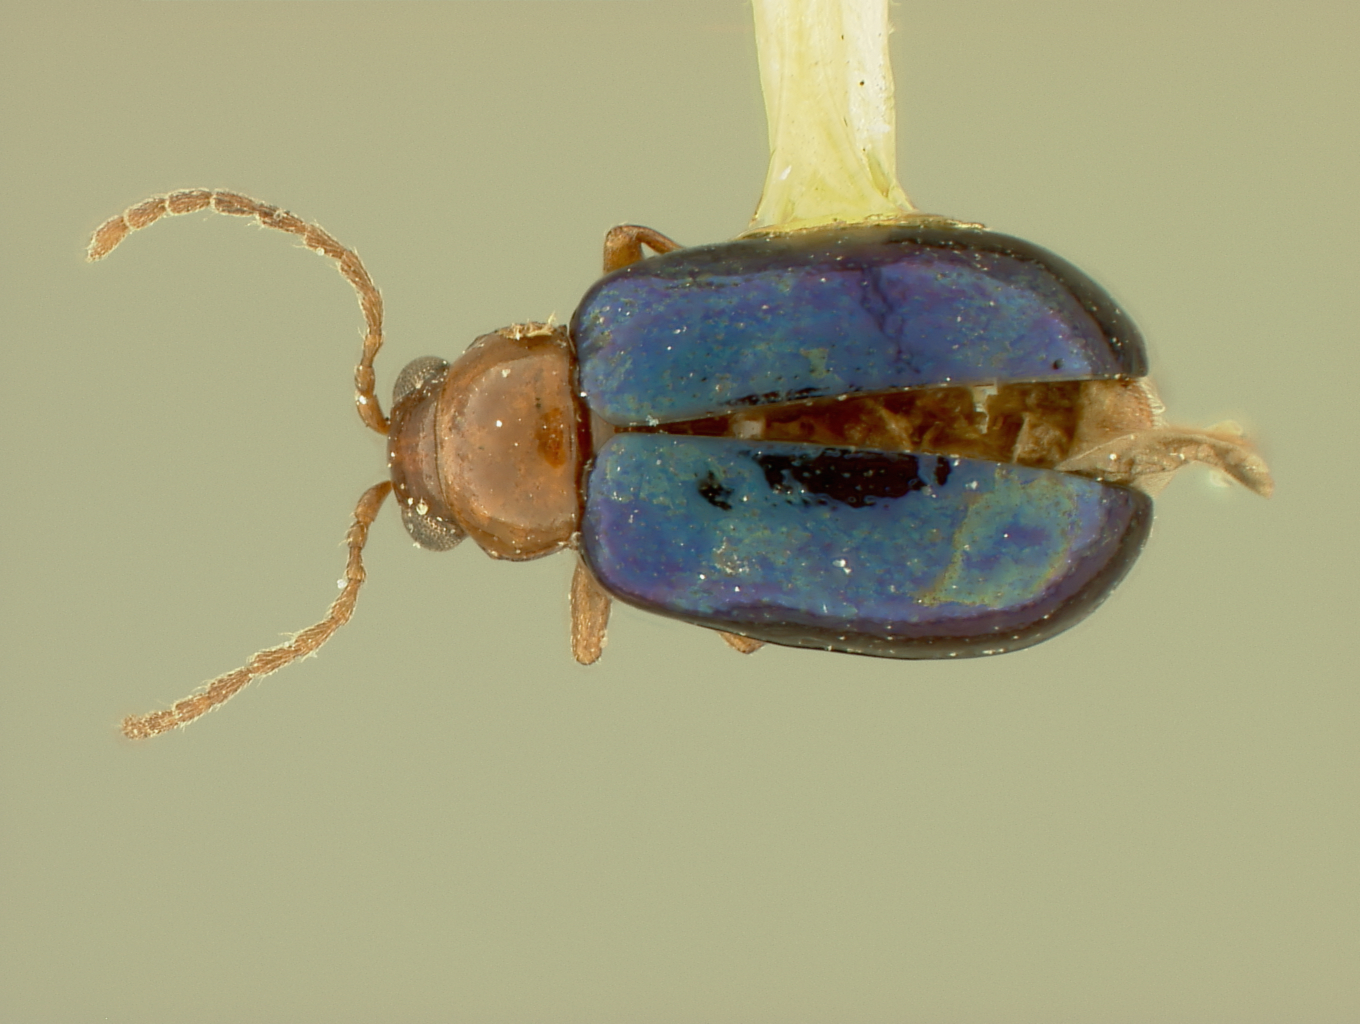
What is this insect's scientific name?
Crysylus montserrati (also Cyrsylus montserrati)
